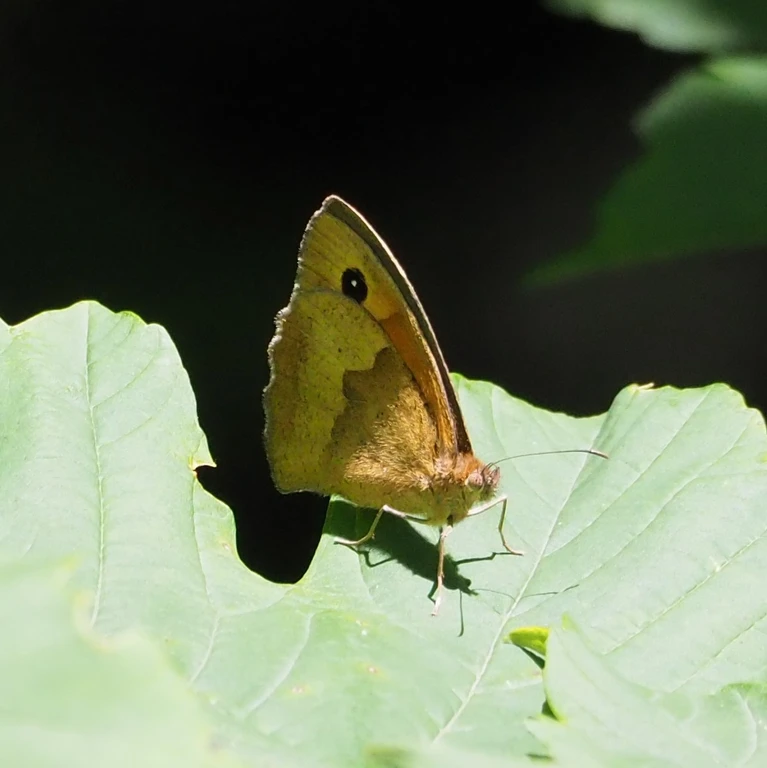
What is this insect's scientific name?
Maniola jurtina
